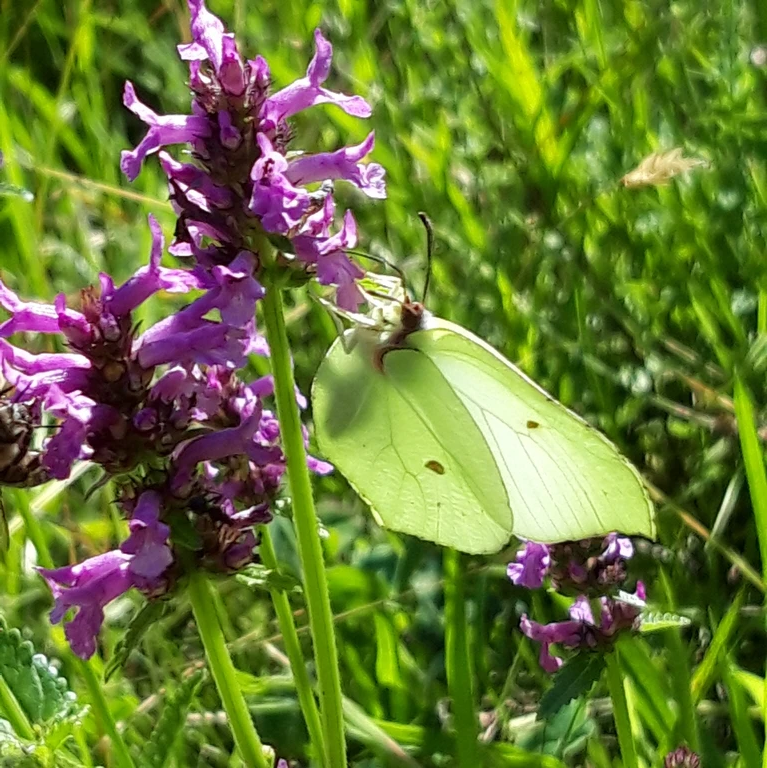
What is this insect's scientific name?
Gonepteryx rhamni
